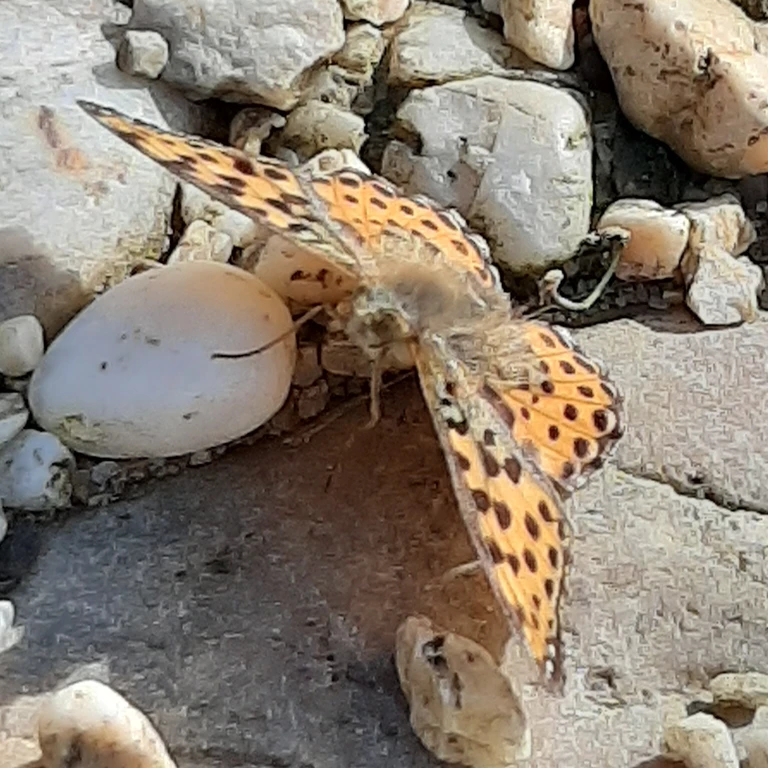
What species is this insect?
Issoria lathonia
